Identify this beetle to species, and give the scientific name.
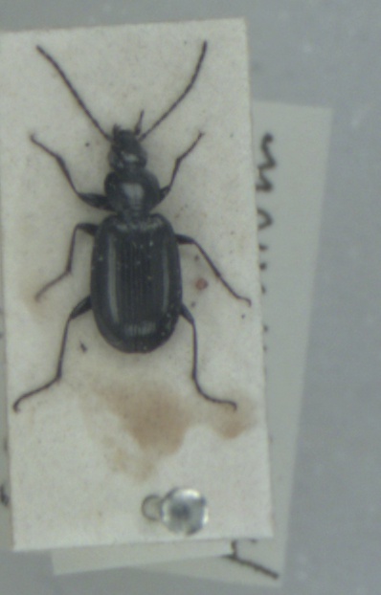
Agonum gracile
